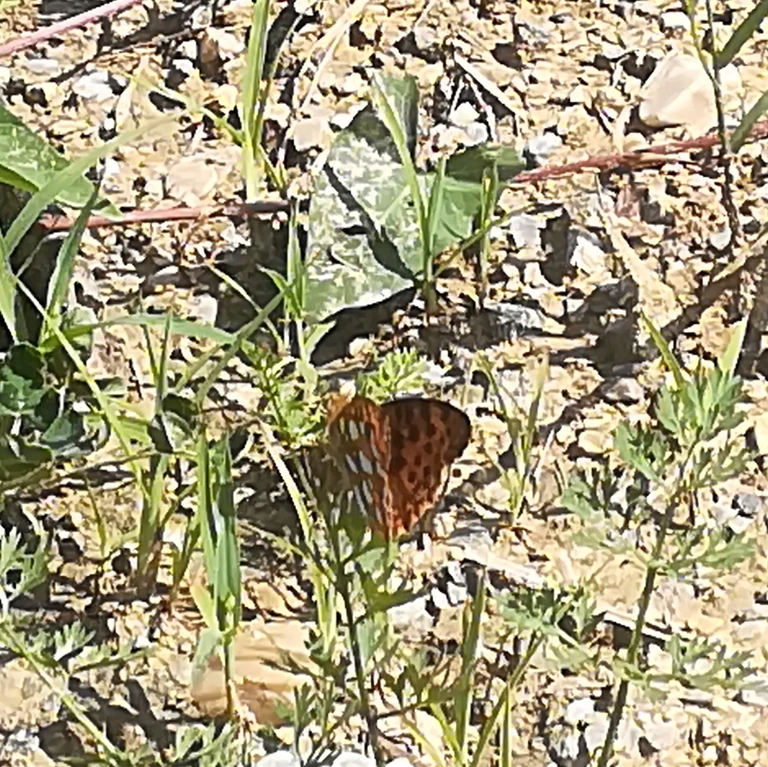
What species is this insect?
Issoria lathonia
